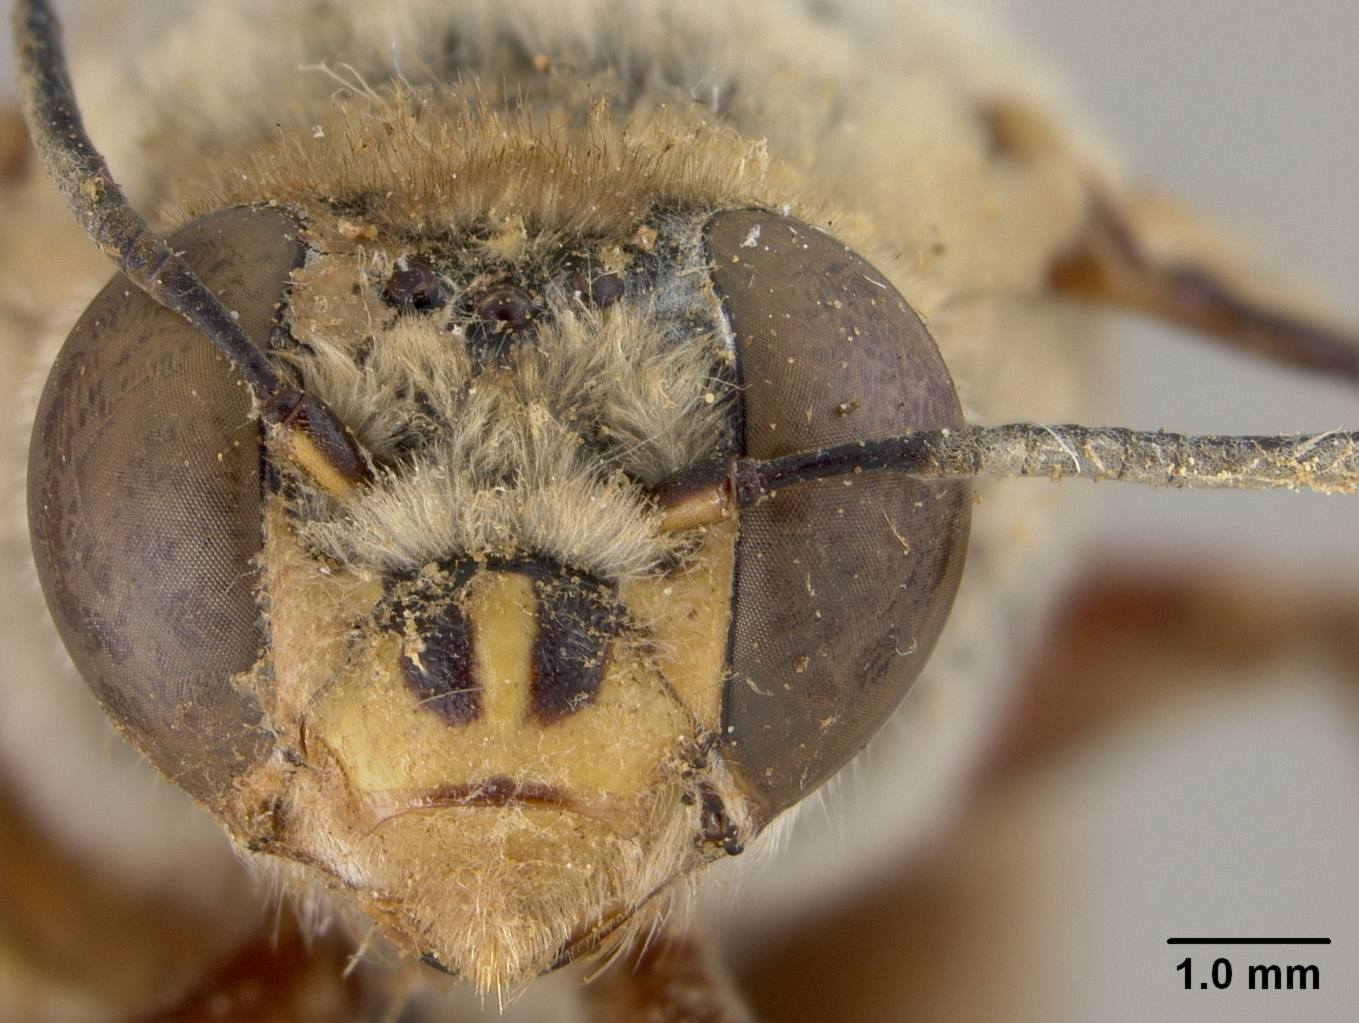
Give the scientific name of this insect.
Centris bimaculata
